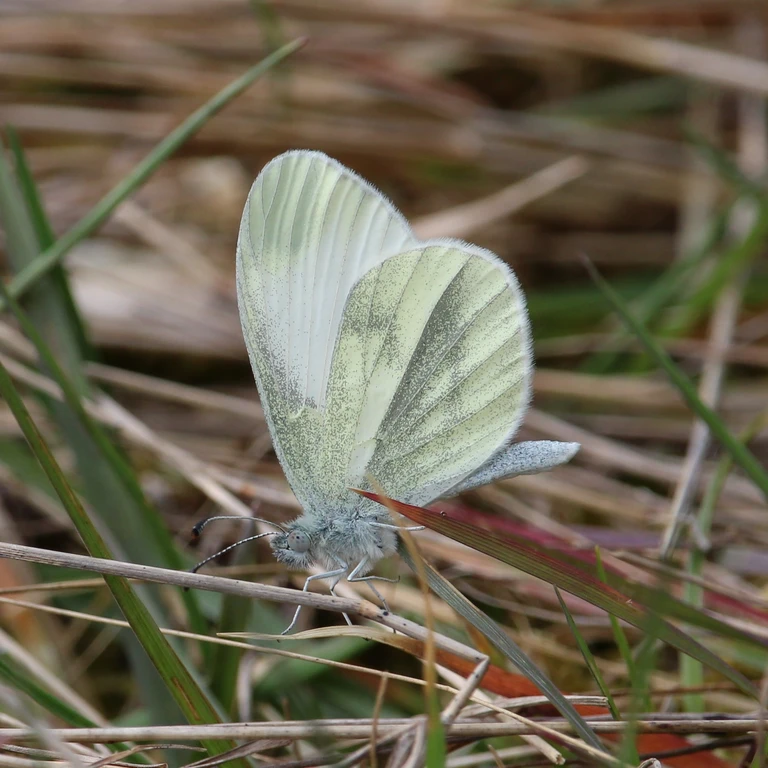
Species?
Leptidea sinapis/juvernica
